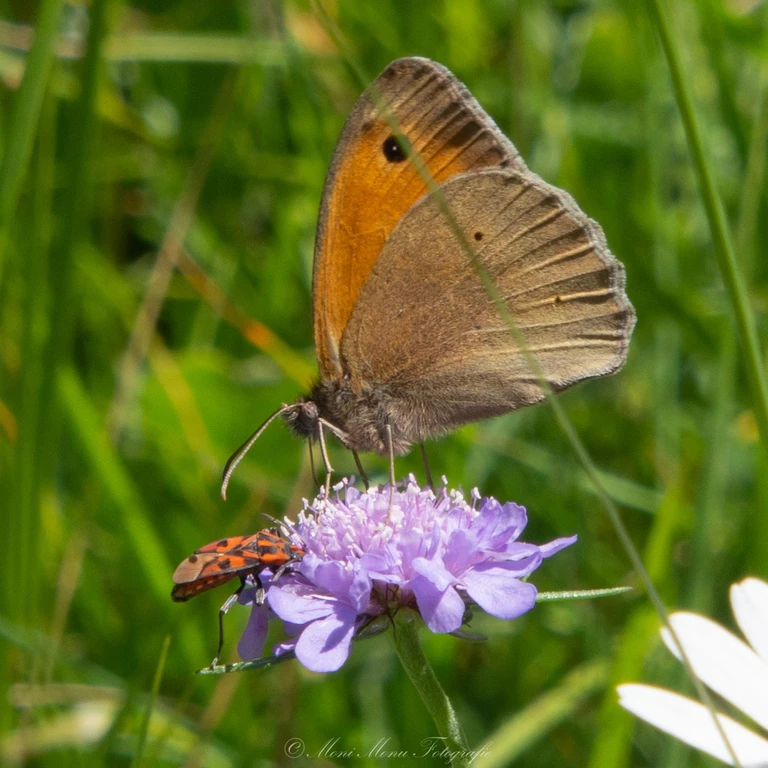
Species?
Maniola jurtina
